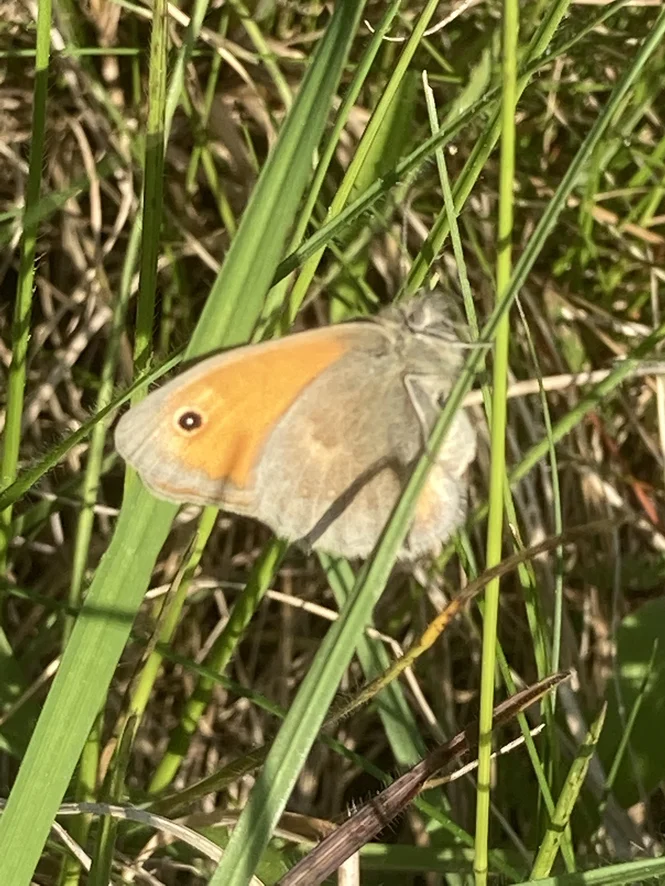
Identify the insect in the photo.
Coenonympha pamphilus
